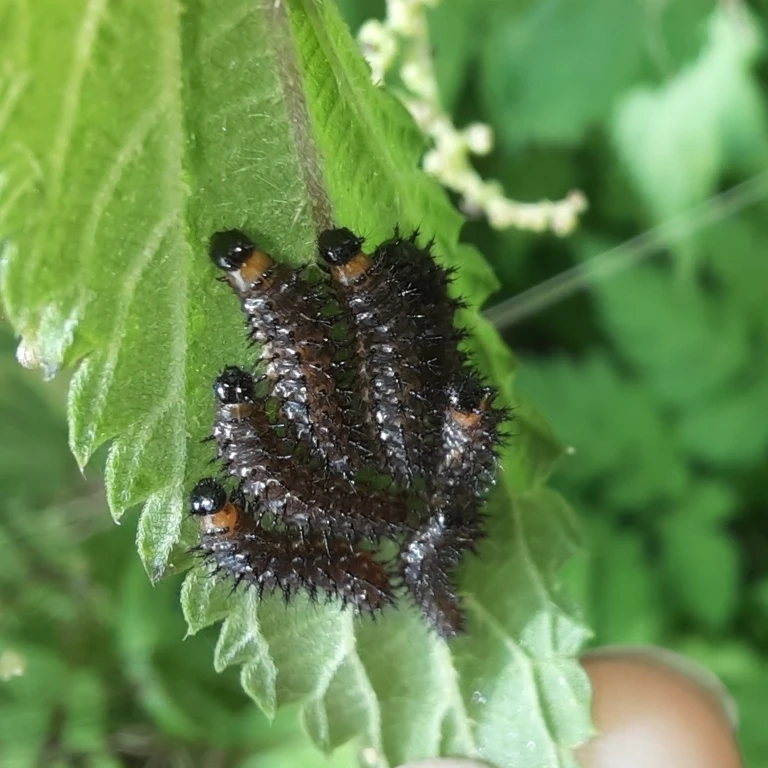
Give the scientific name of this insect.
Araschnia levana
